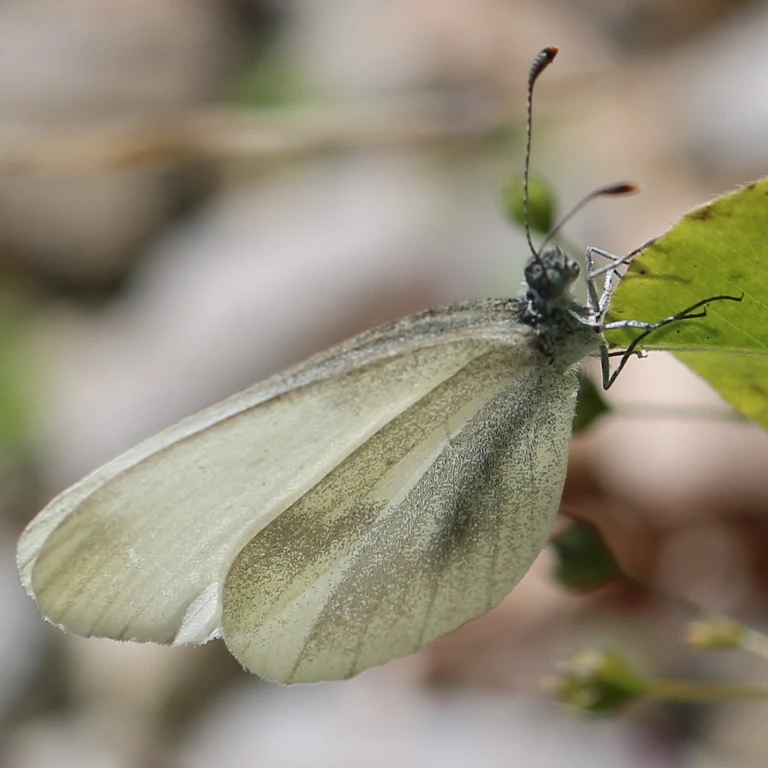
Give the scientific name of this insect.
Leptidea sinapis/juvernica
